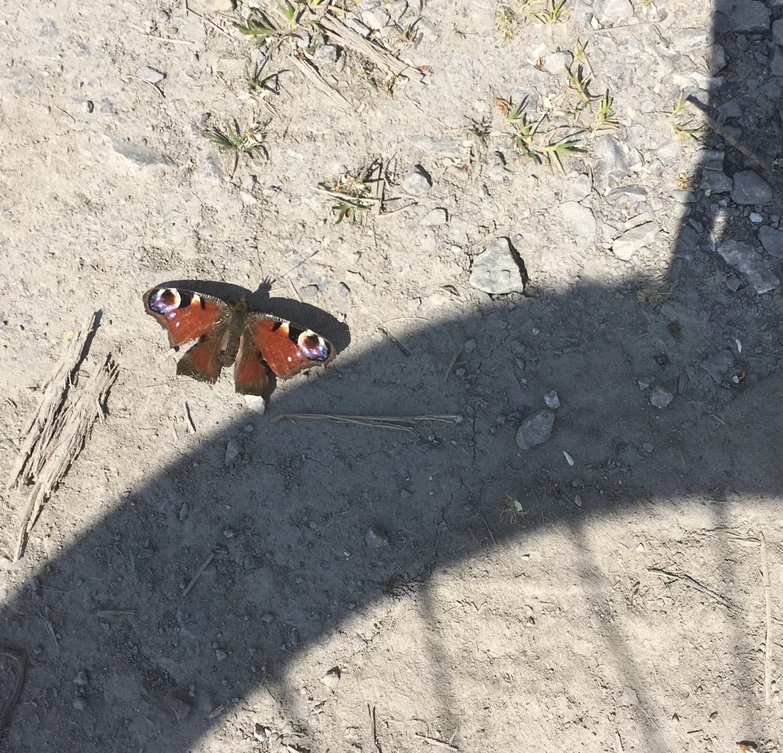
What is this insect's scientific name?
Aglais io
